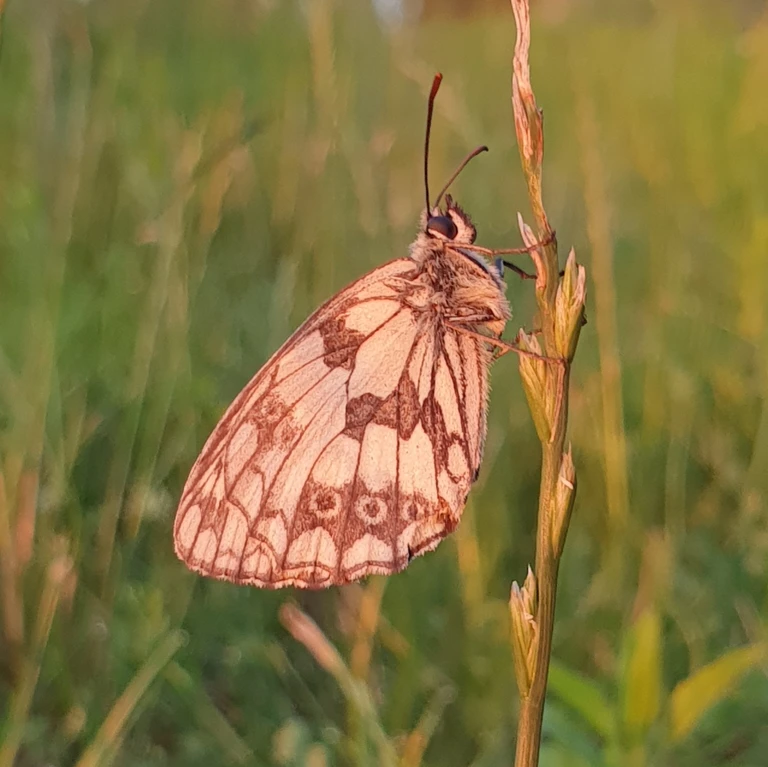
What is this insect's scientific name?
Melanargia galathea
